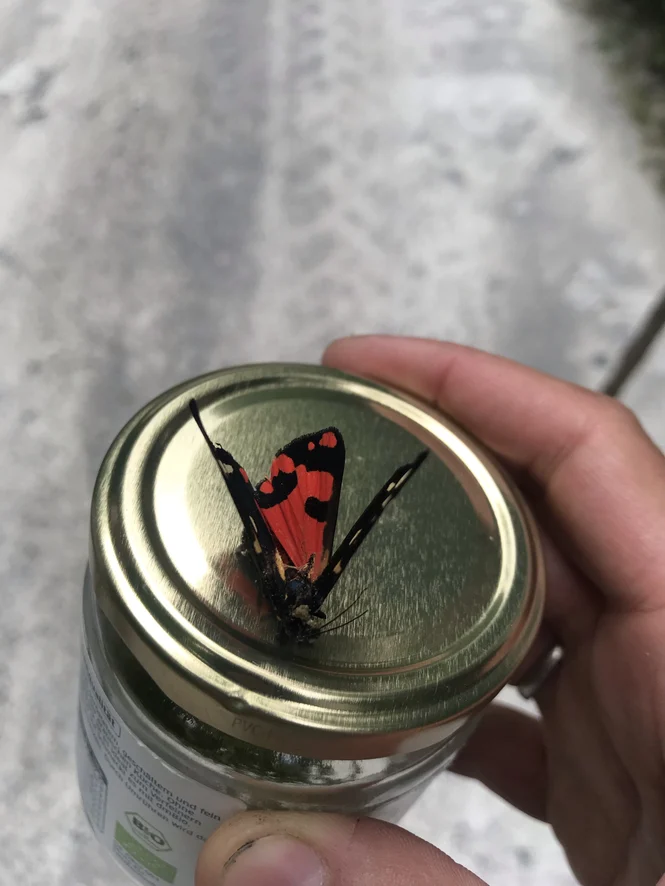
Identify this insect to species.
Callimorpha dominula
